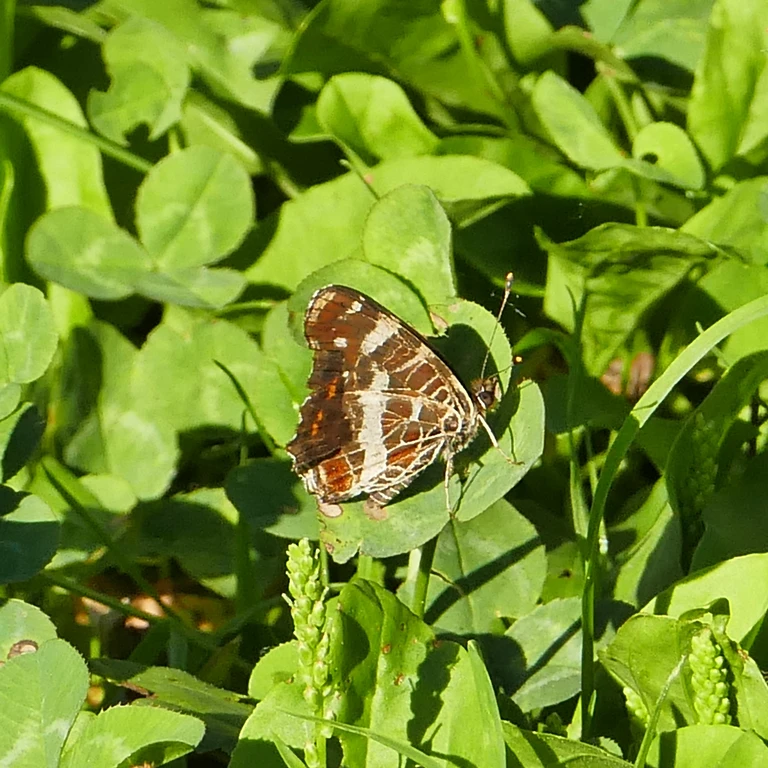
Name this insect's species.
Araschnia levana
